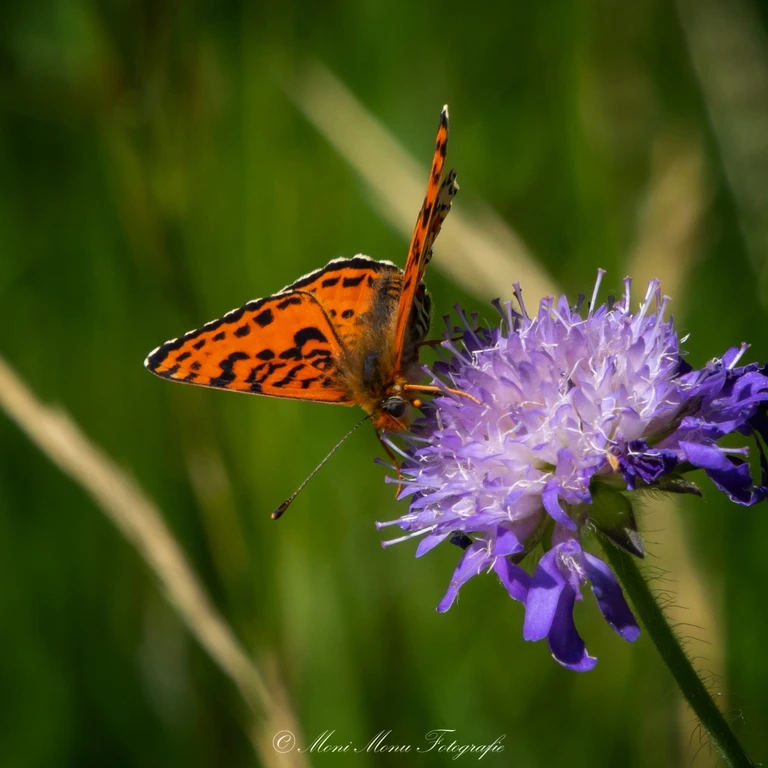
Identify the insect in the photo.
Melitaea didyma
